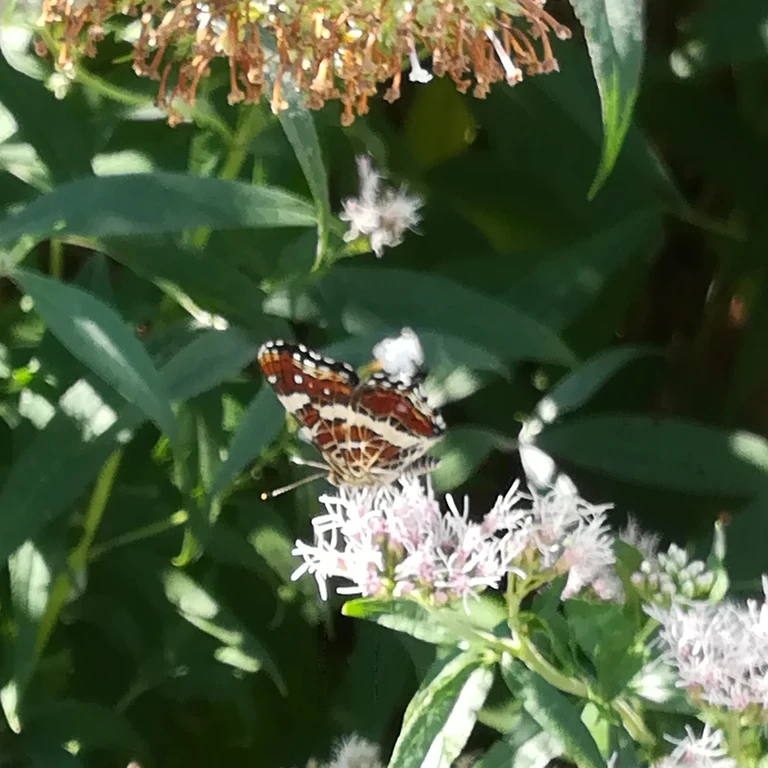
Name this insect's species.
Araschnia levana
